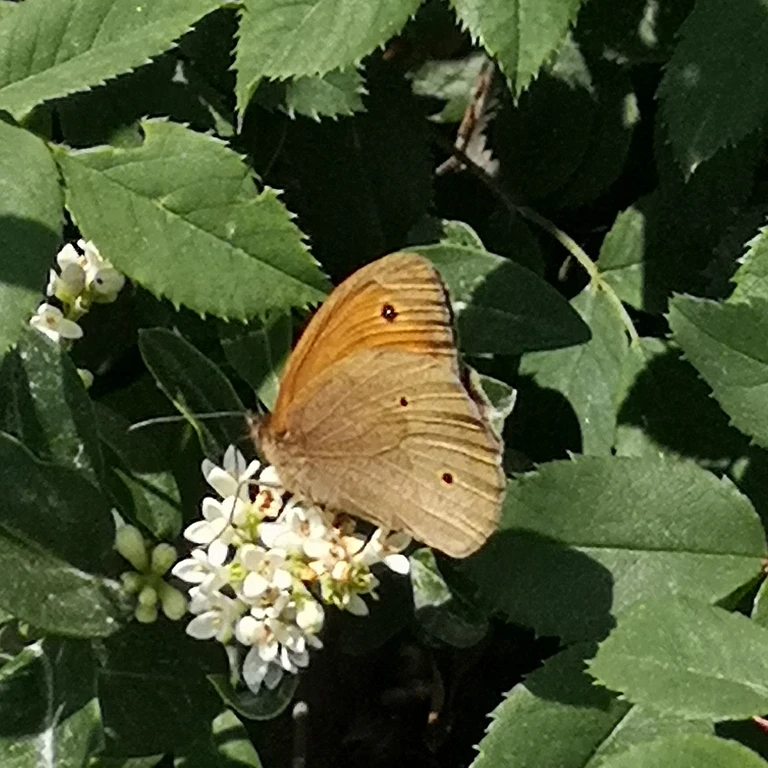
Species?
Maniola jurtina
